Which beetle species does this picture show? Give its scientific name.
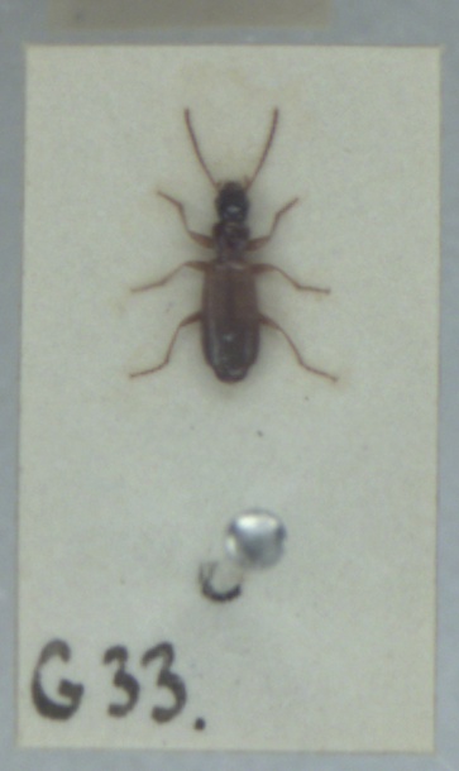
Paradromius linearis
